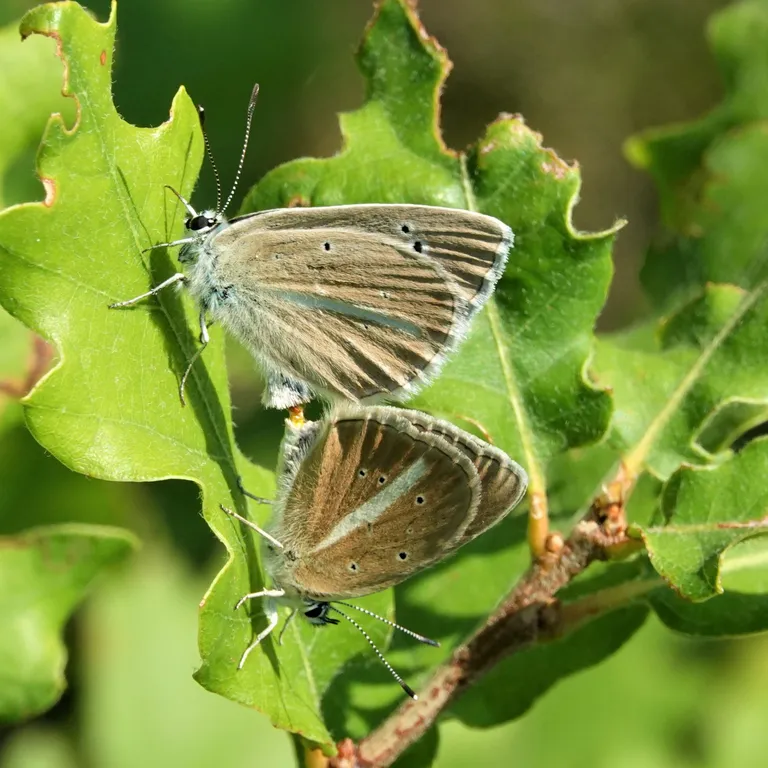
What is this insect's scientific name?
Polyommatus damon (also Agrodiaetus damon)
